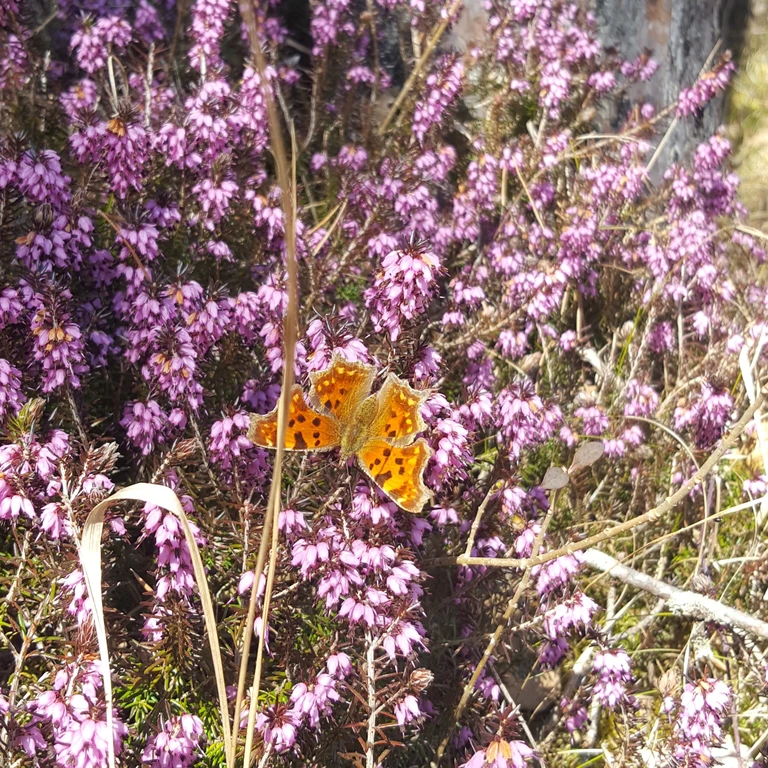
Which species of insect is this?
Polygonia c-album
